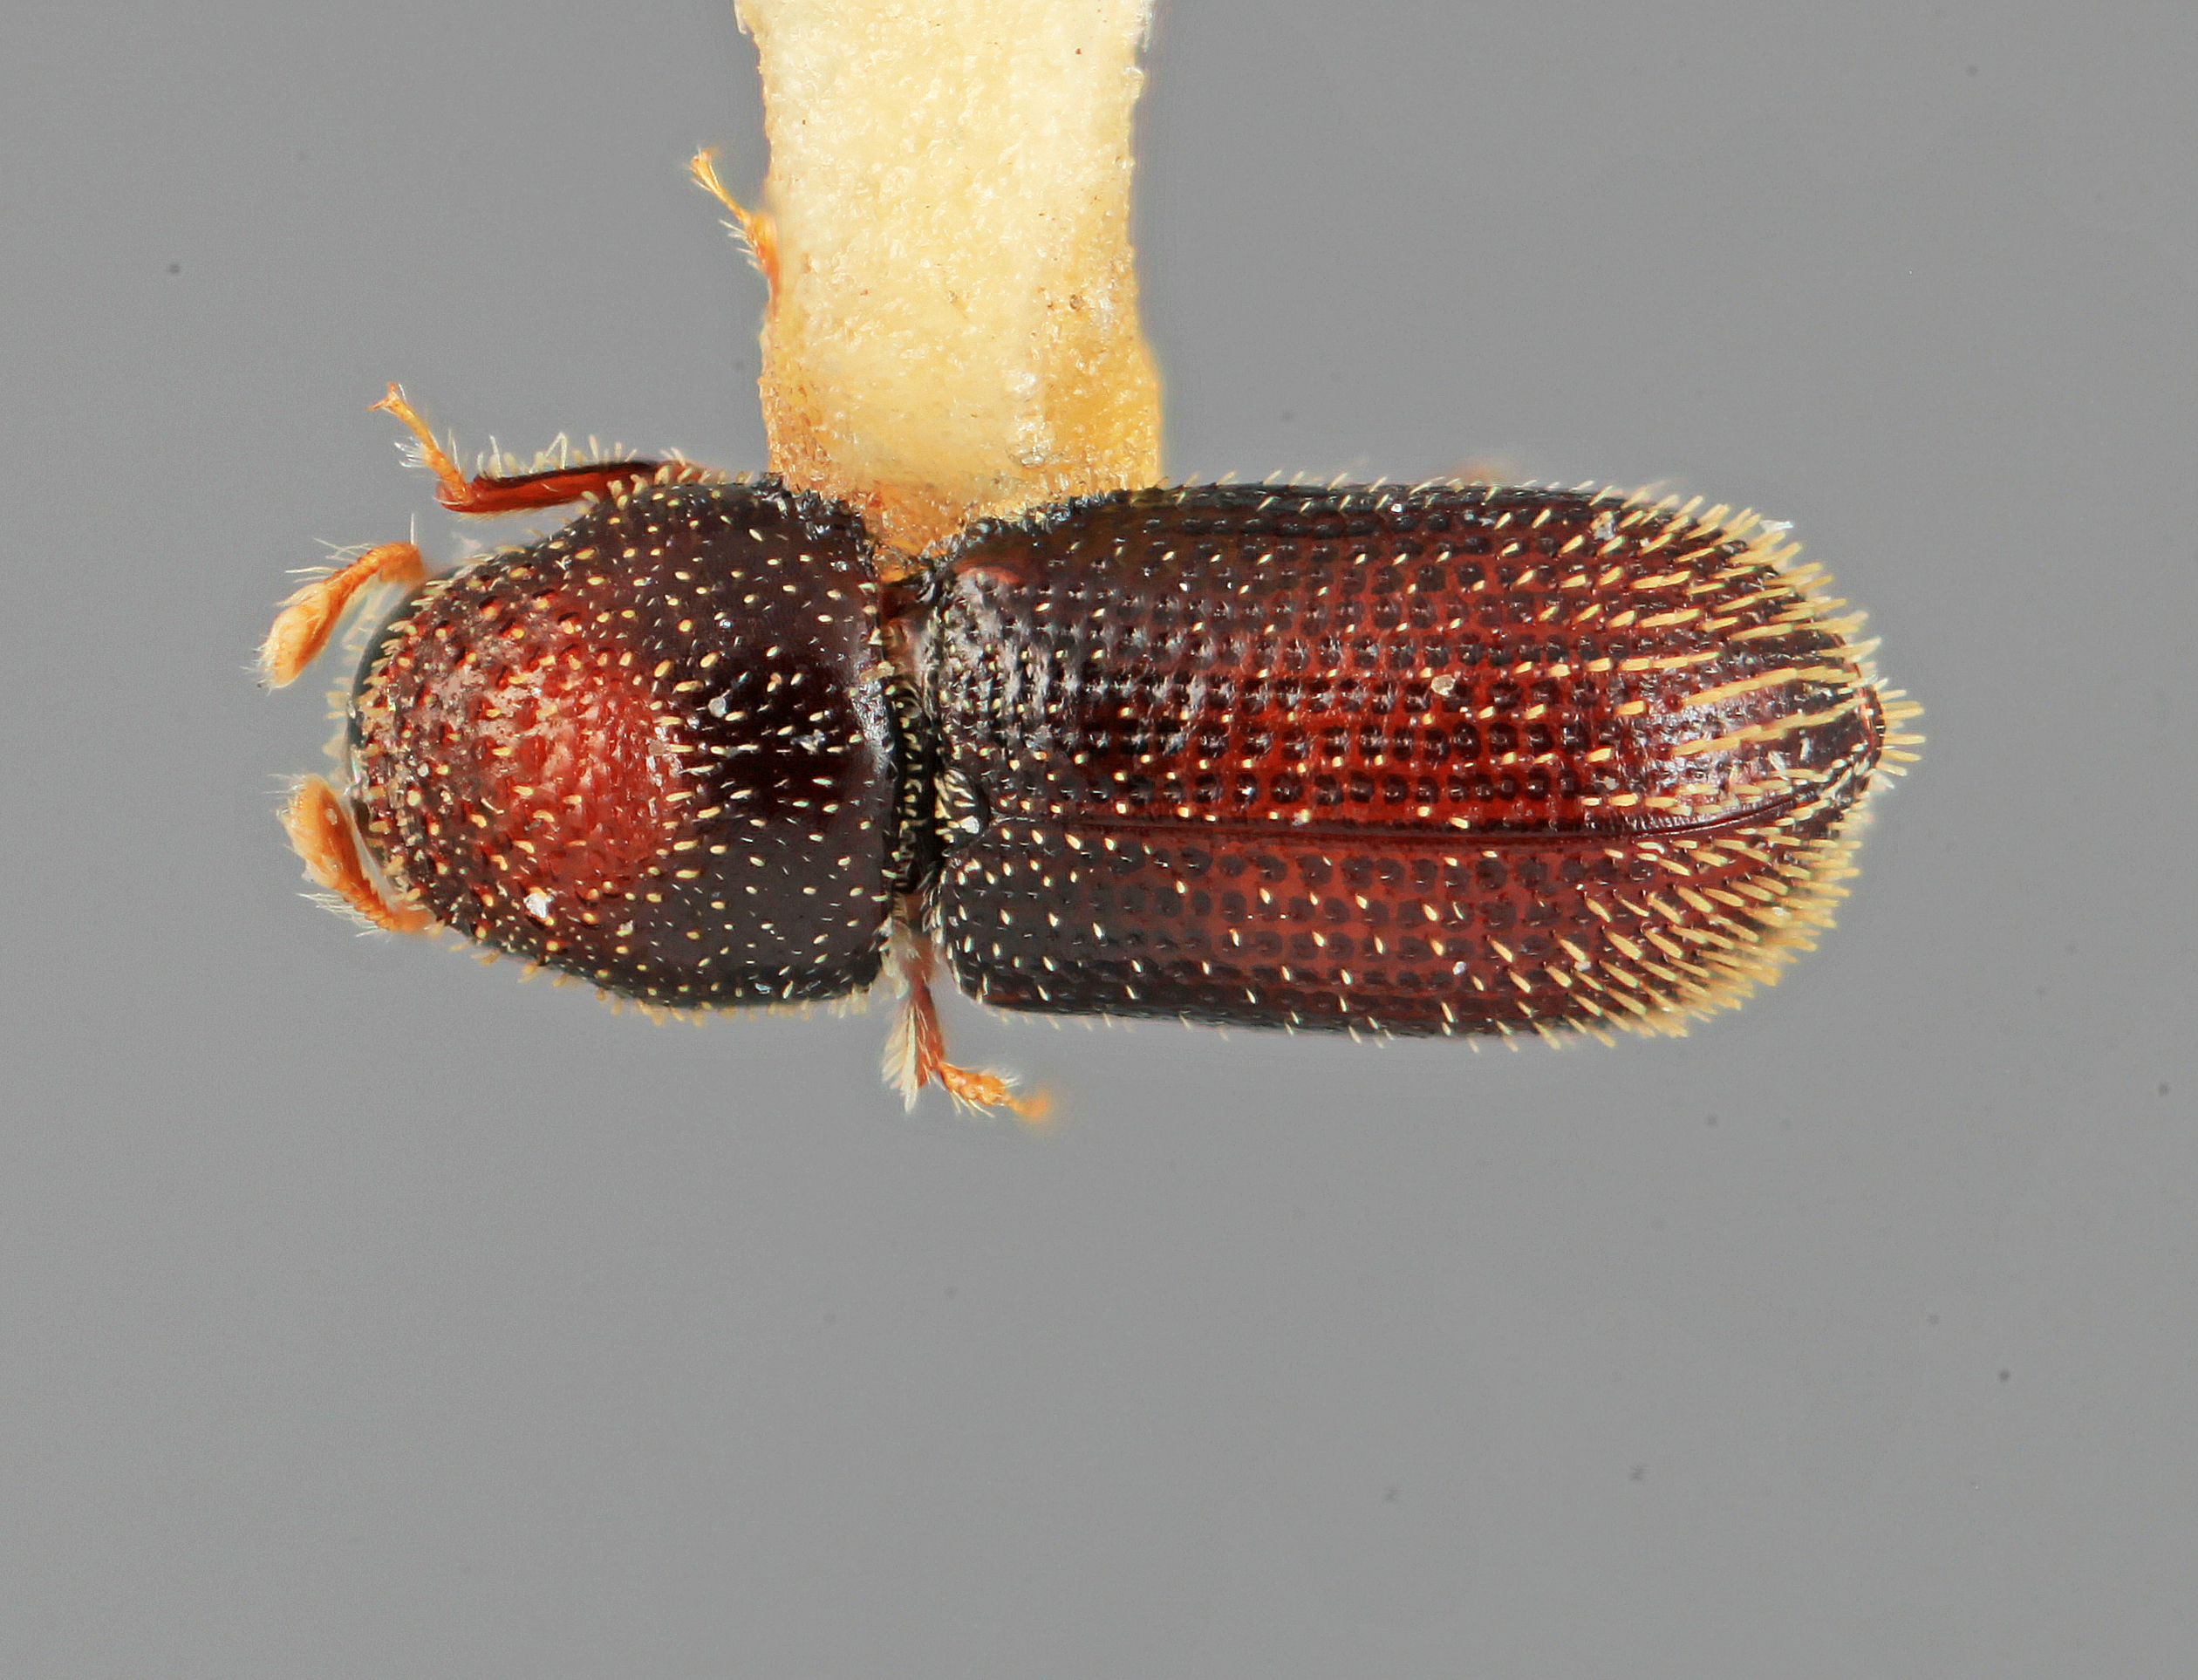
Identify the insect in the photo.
Thysanoes adonis
